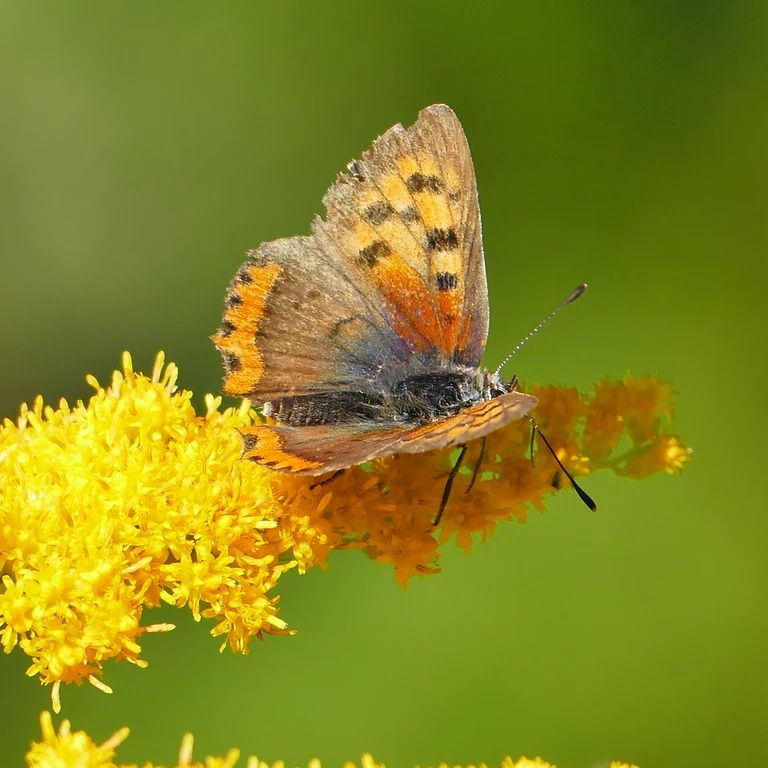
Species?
Lycaena phlaeas
